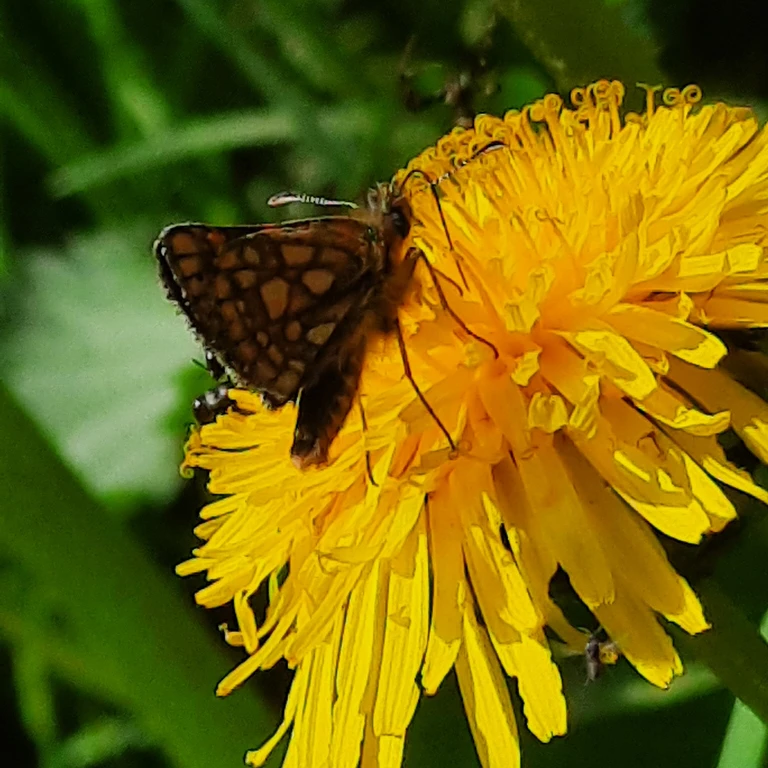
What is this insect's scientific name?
Carterocephalus palaemon
